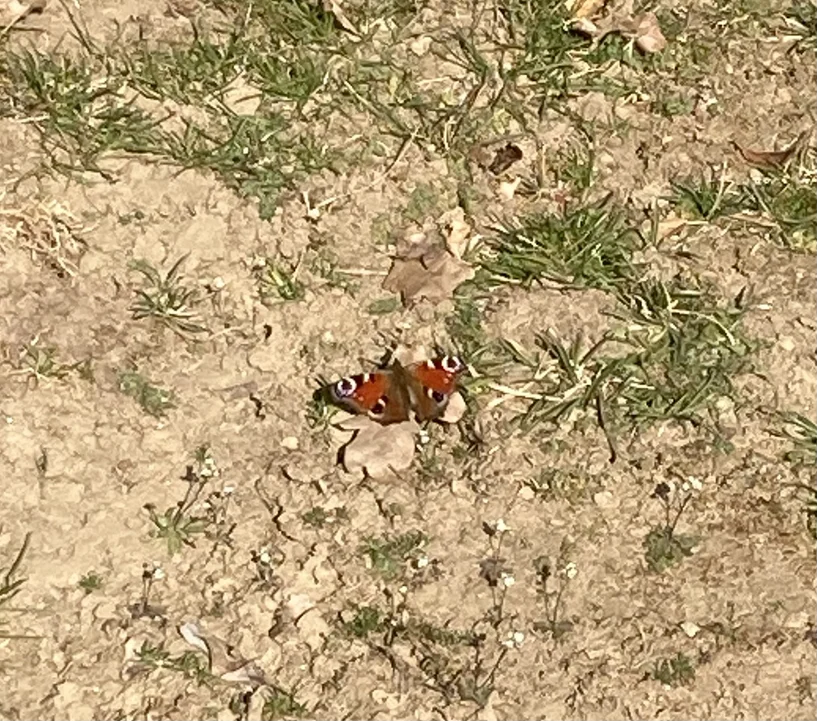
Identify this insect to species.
Aglais io
